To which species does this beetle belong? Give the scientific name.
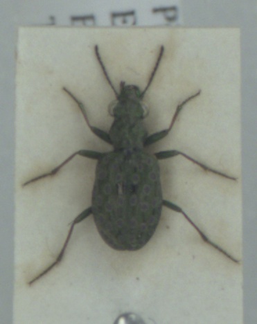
Elaphrus riparius
